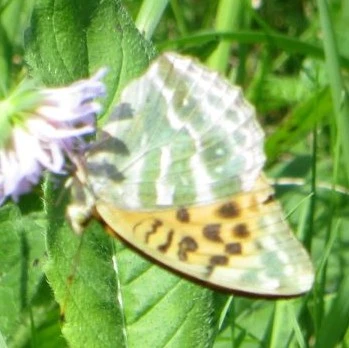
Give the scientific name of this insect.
Argynnis paphia
